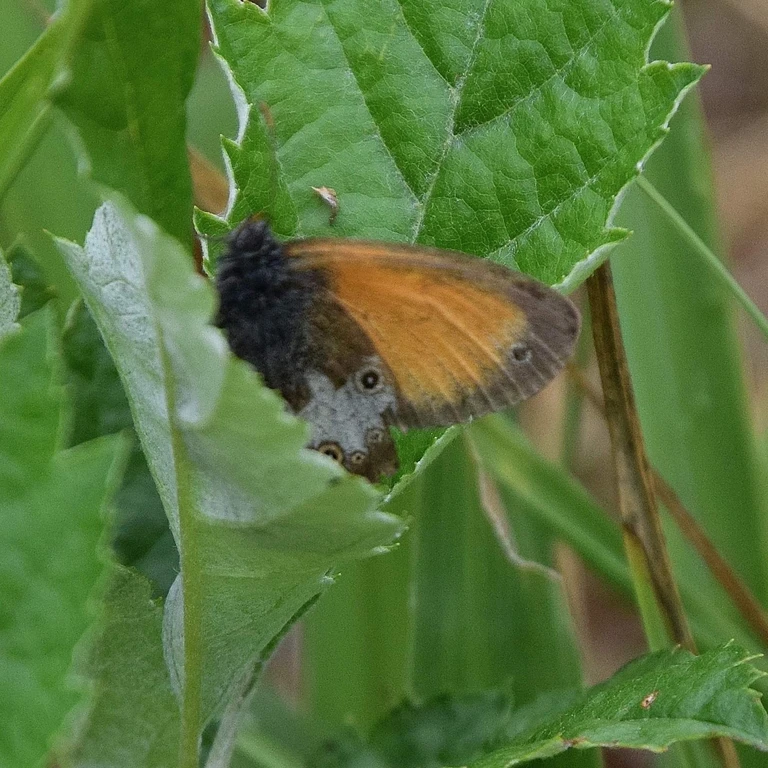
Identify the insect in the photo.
Coenonympha arcania
